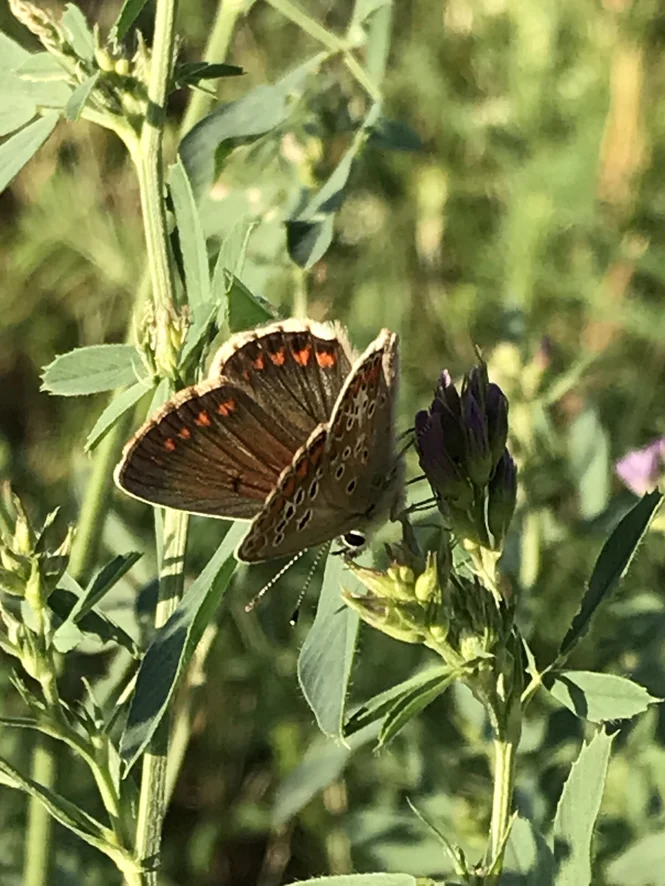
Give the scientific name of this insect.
Aricia agestis/artaxerxes
